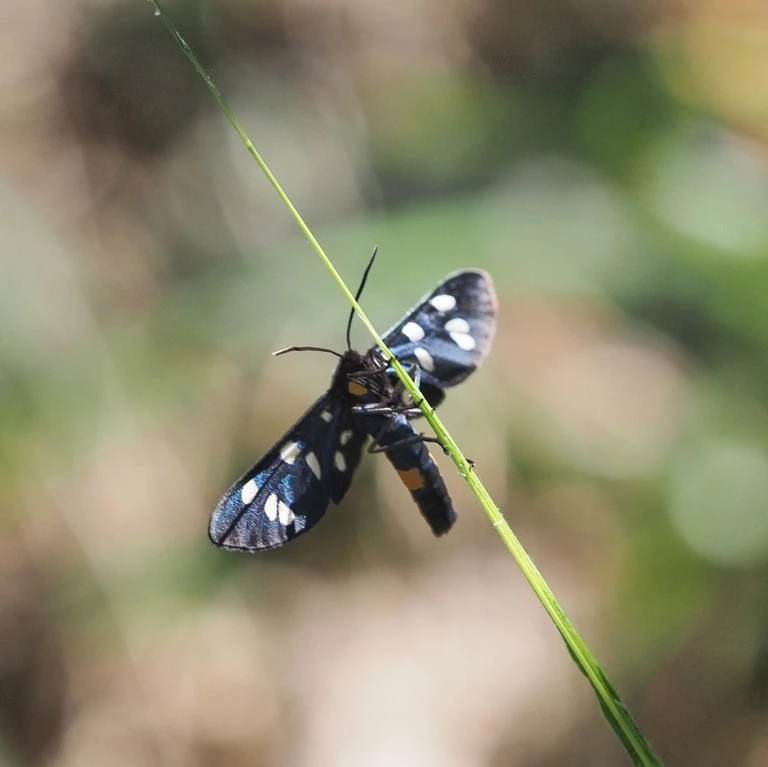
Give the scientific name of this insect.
Amata phegea
